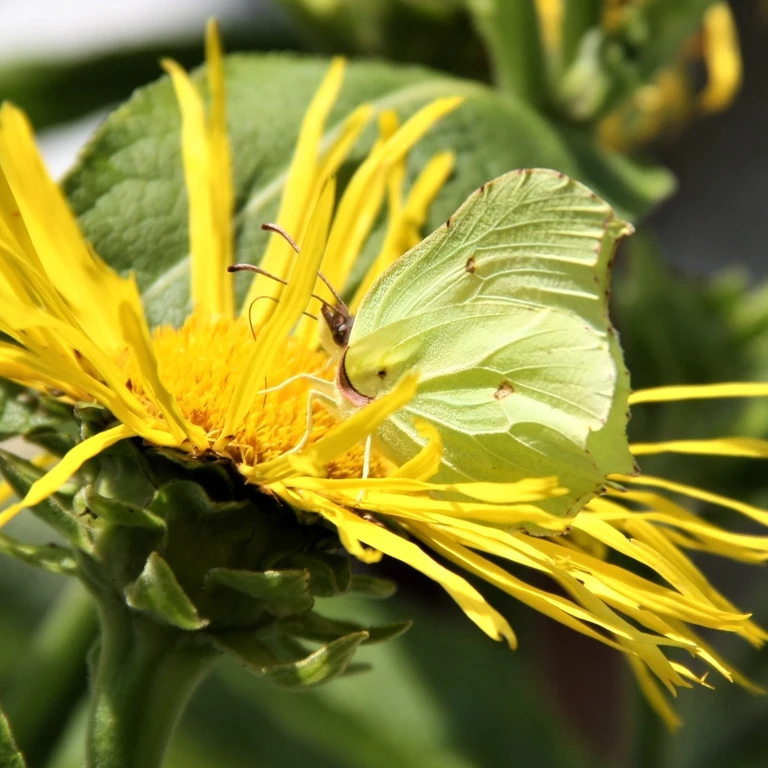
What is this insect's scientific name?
Gonepteryx rhamni
